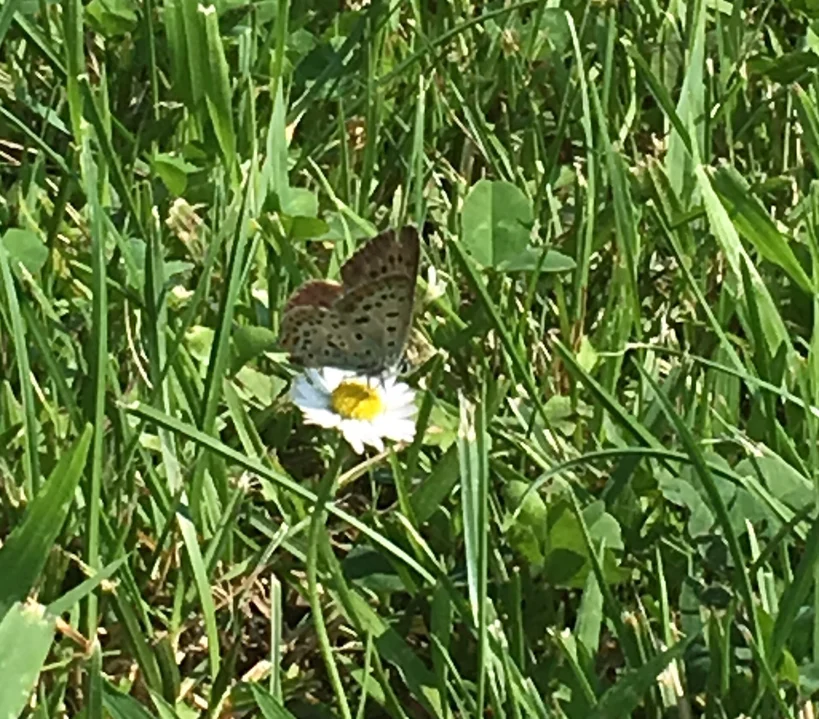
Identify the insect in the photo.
Lycaena tityrus (also Loweia tityrus)
